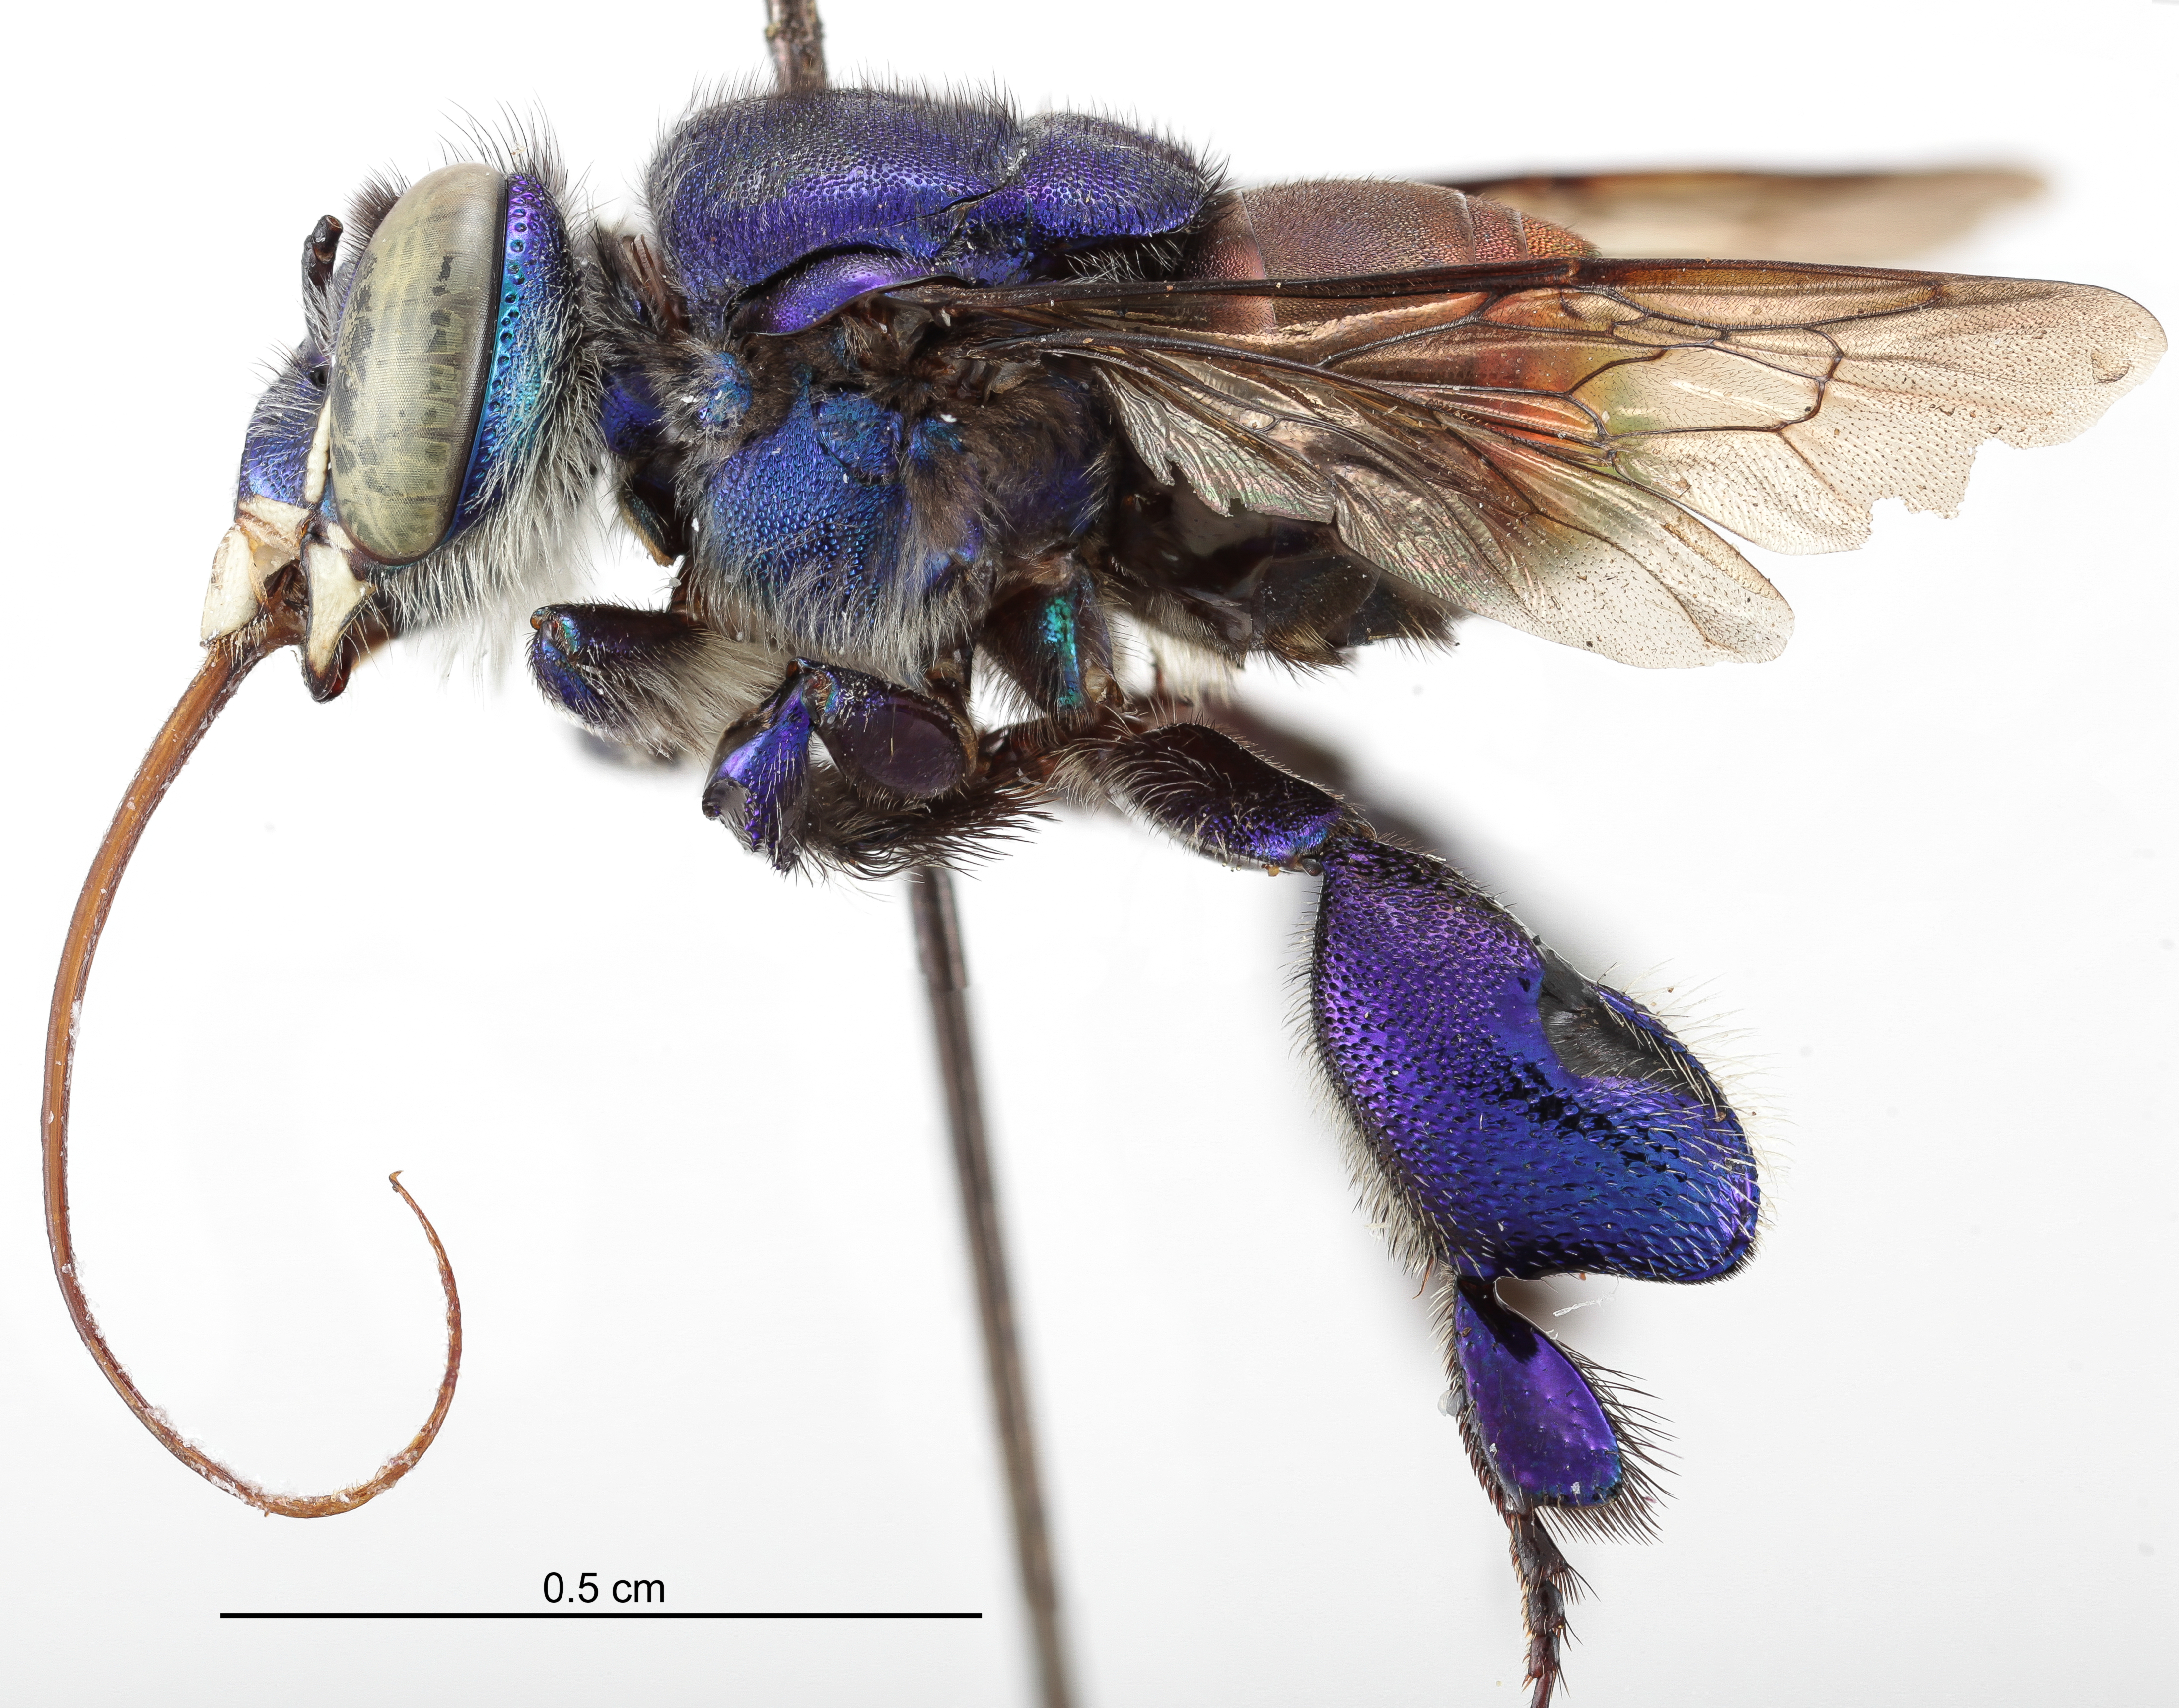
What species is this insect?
Euglossa iopyrrha
